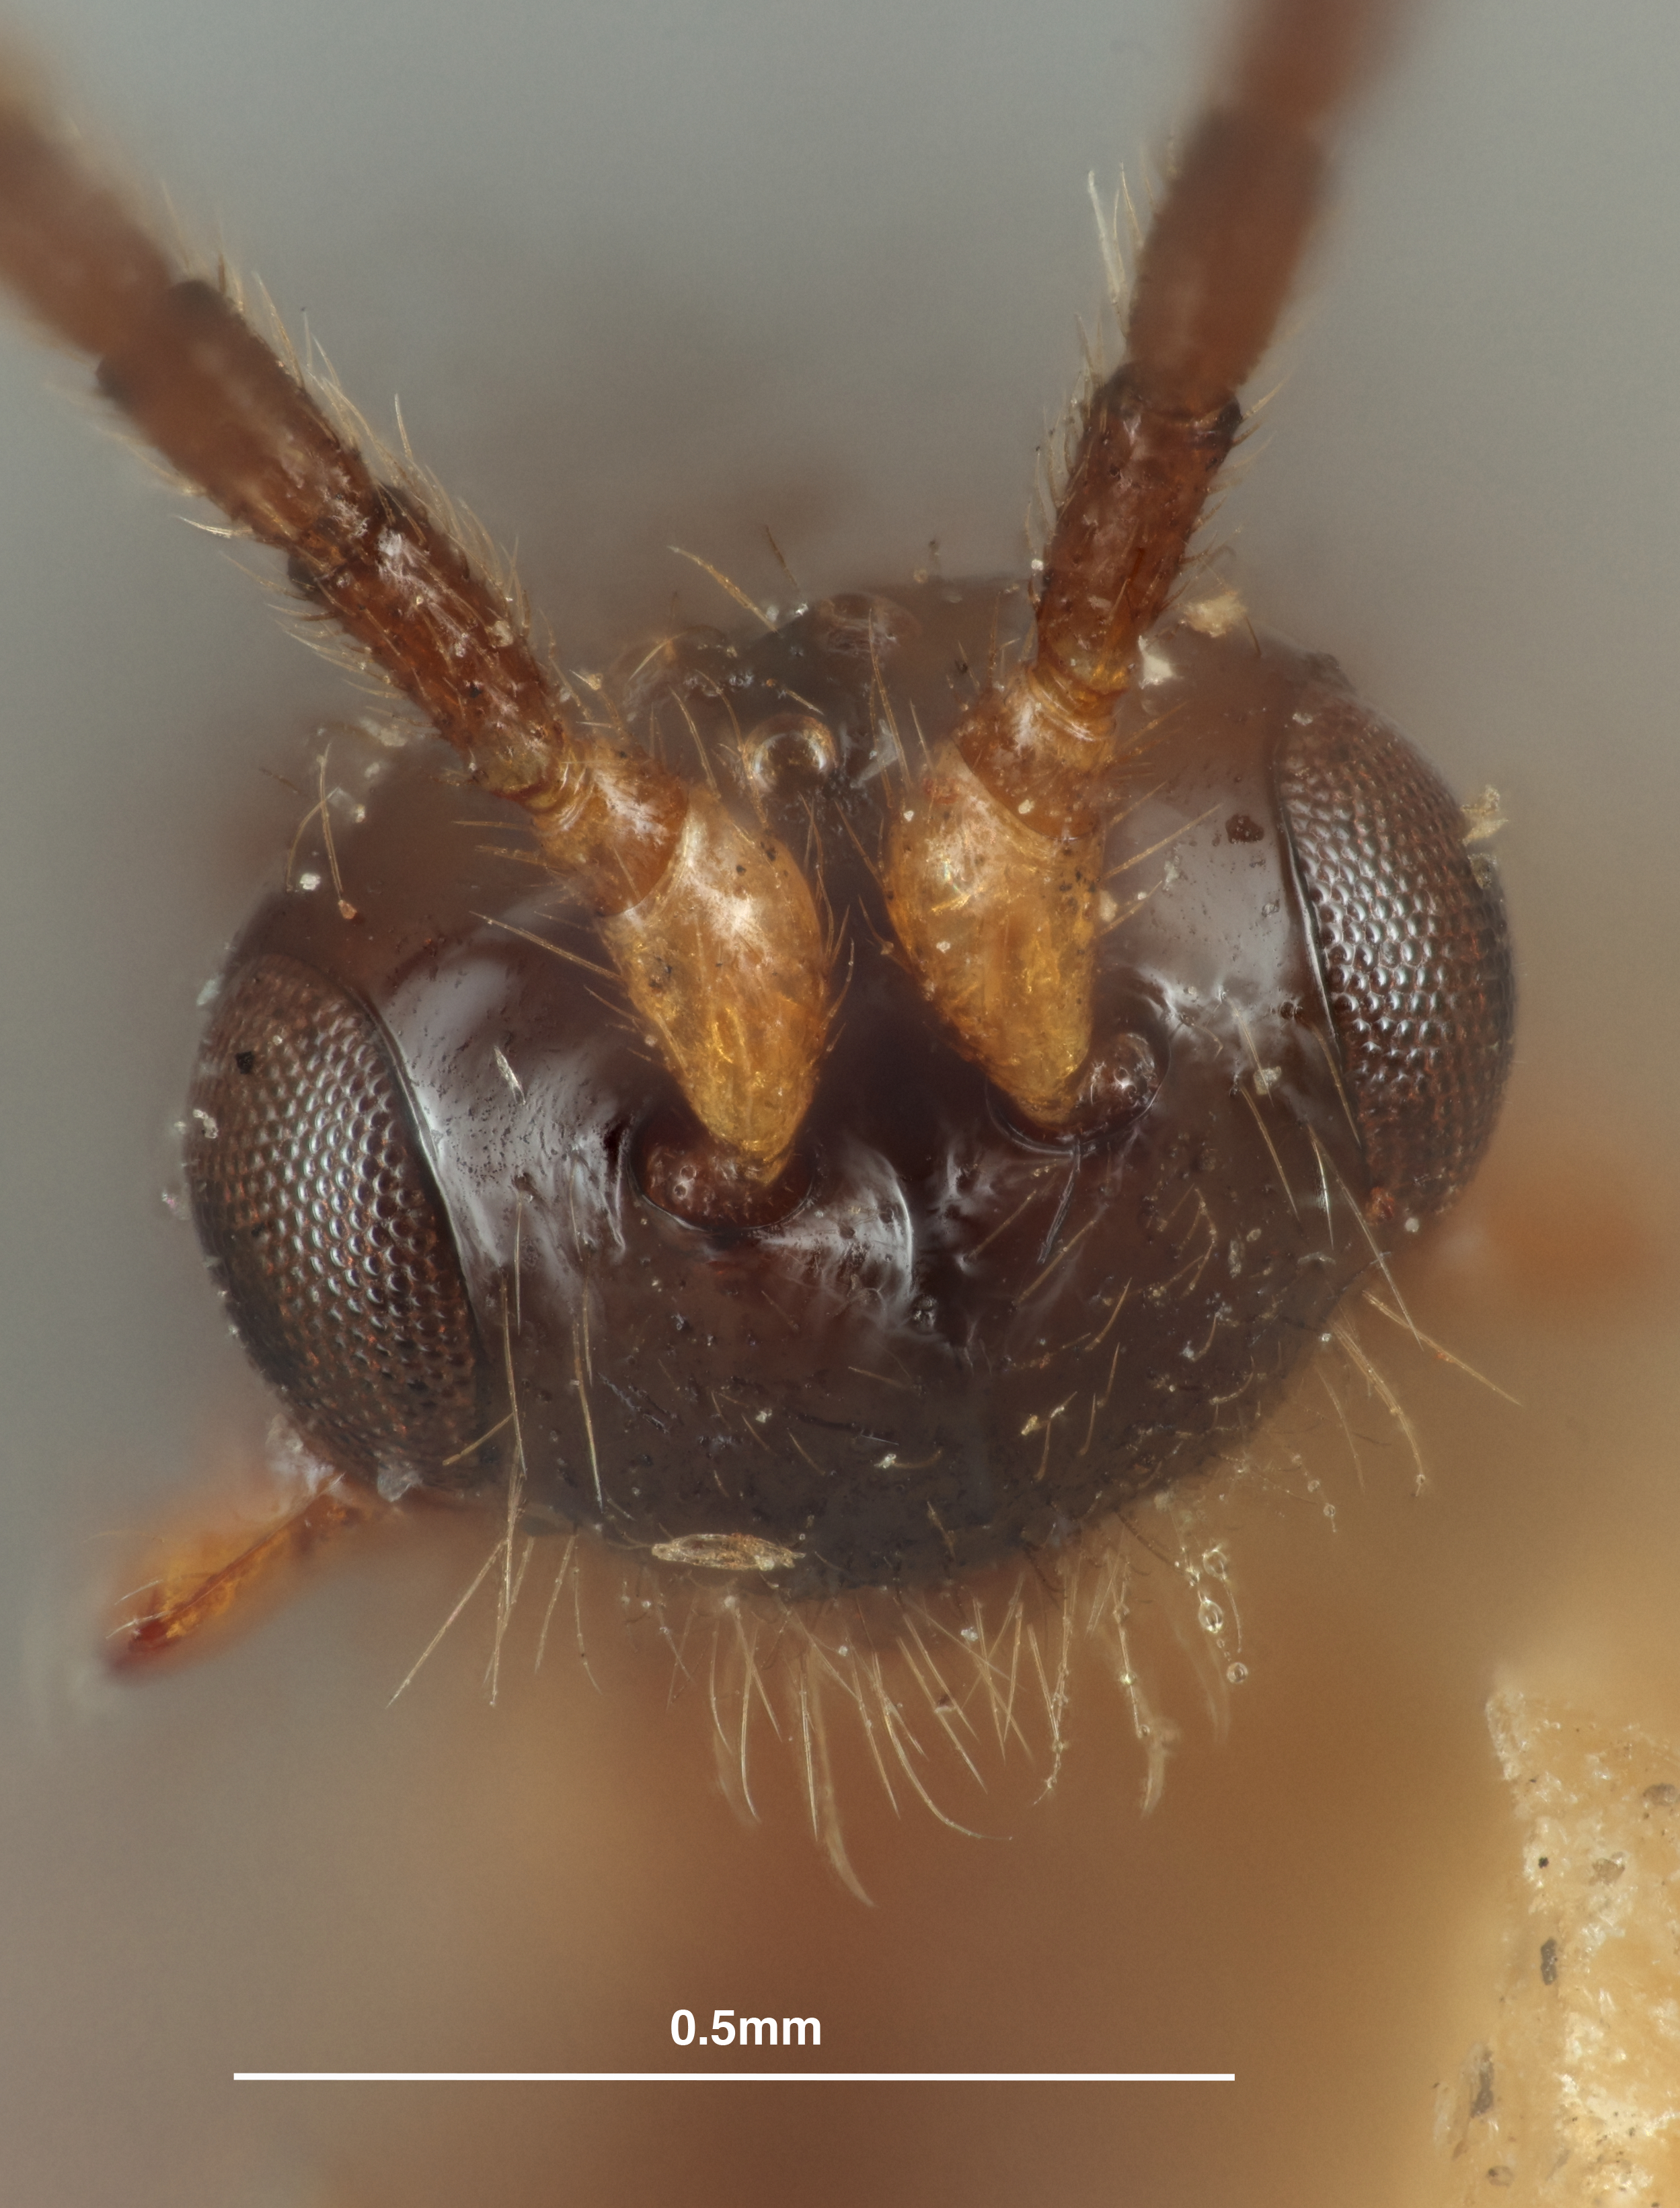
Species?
Aspilota supramedia
